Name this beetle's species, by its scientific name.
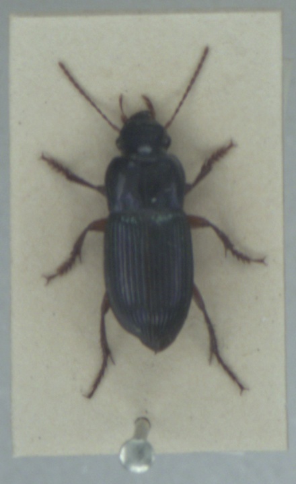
Harpalus rubripes
